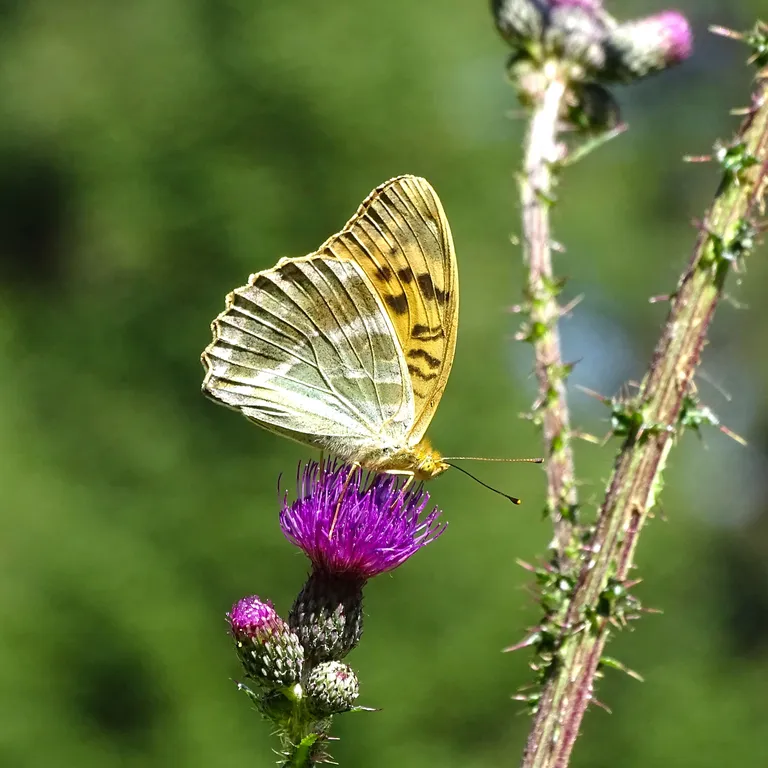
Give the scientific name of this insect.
Argynnis paphia
